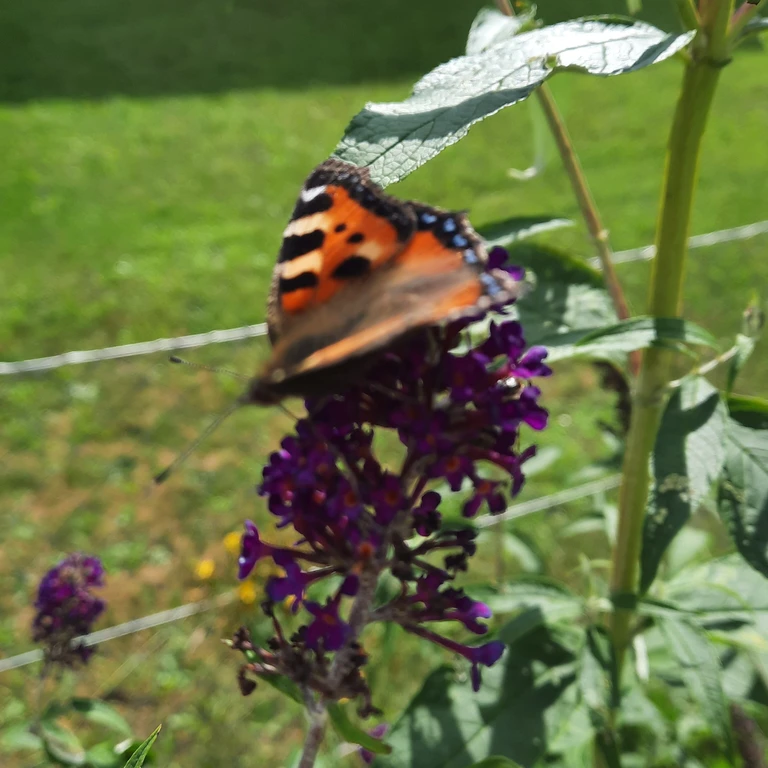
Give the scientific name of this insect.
Aglais urticae
